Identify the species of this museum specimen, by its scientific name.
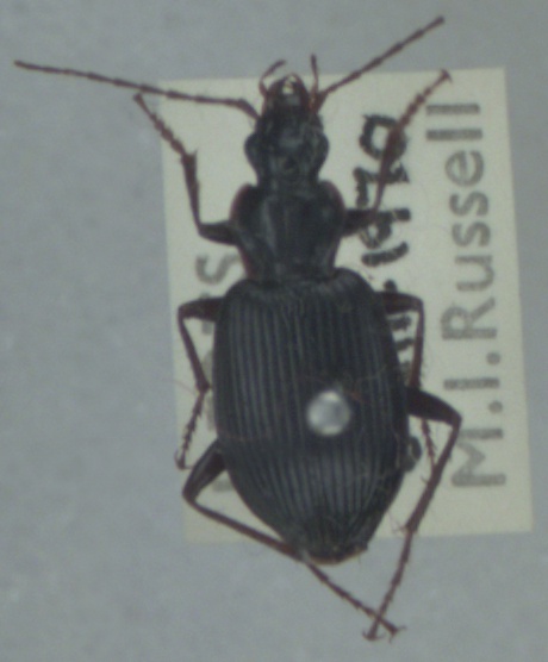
Platynus assimilis
